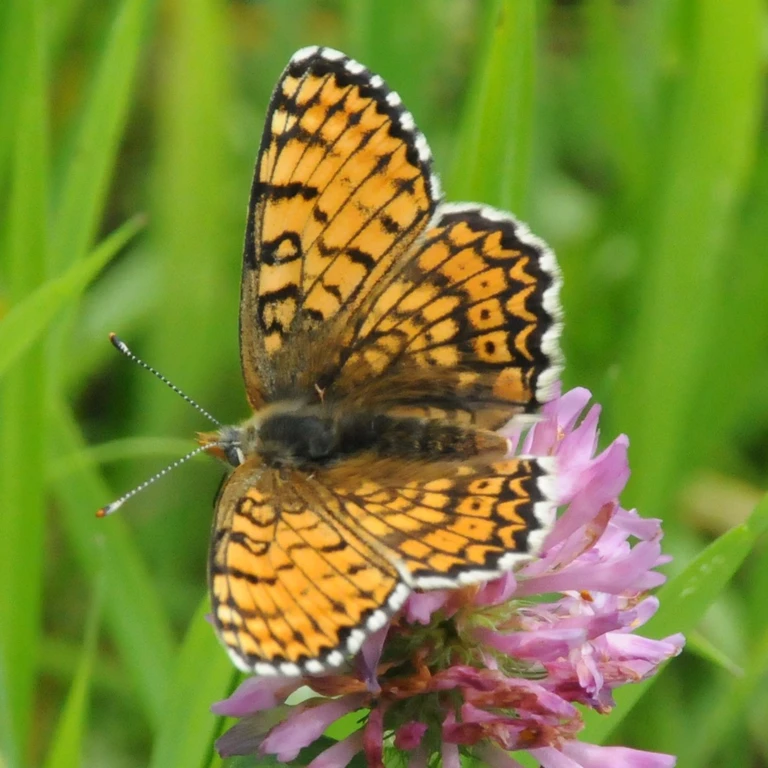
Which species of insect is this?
Melitaea cinxia
